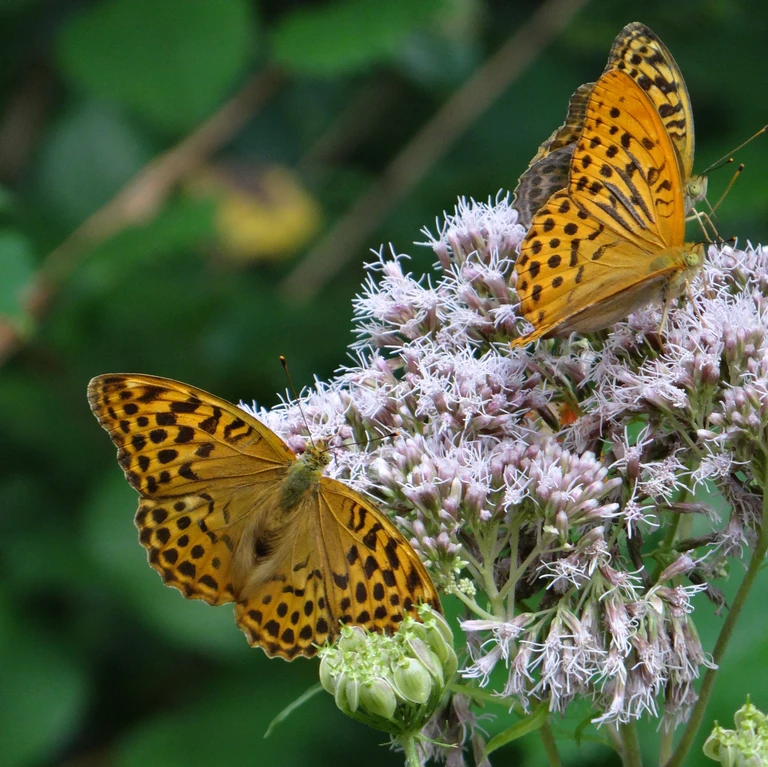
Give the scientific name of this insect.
Argynnis paphia
